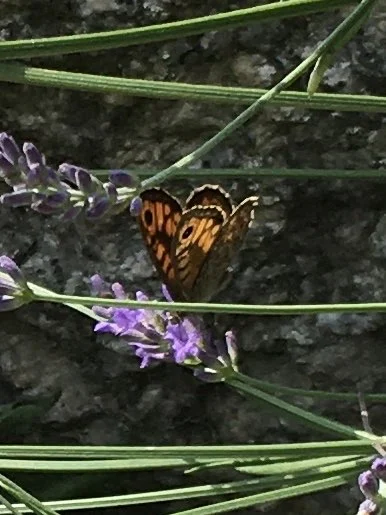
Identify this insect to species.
Lasiommata megera (also Pararge megera)
